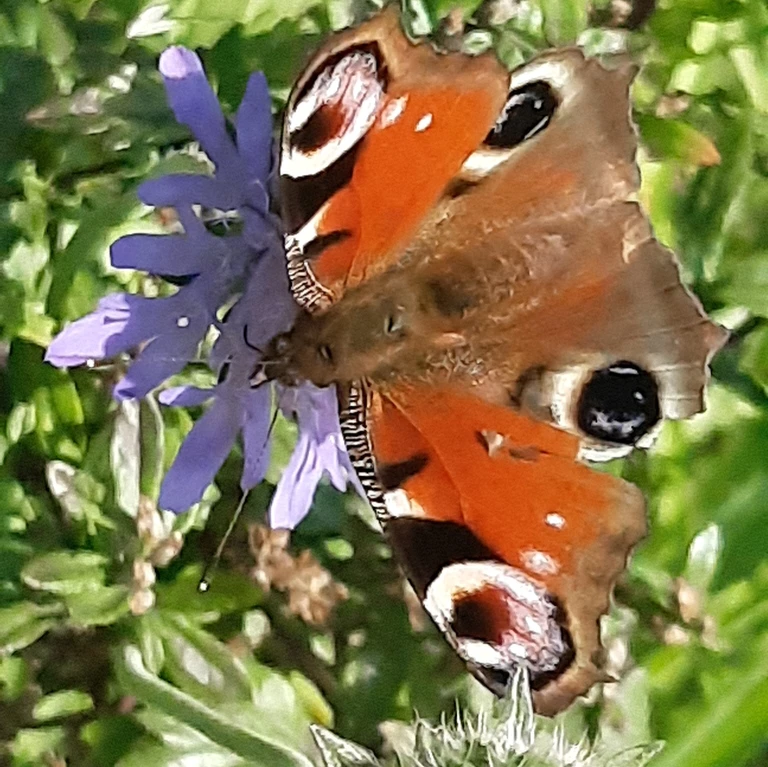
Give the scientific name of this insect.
Aglais io
